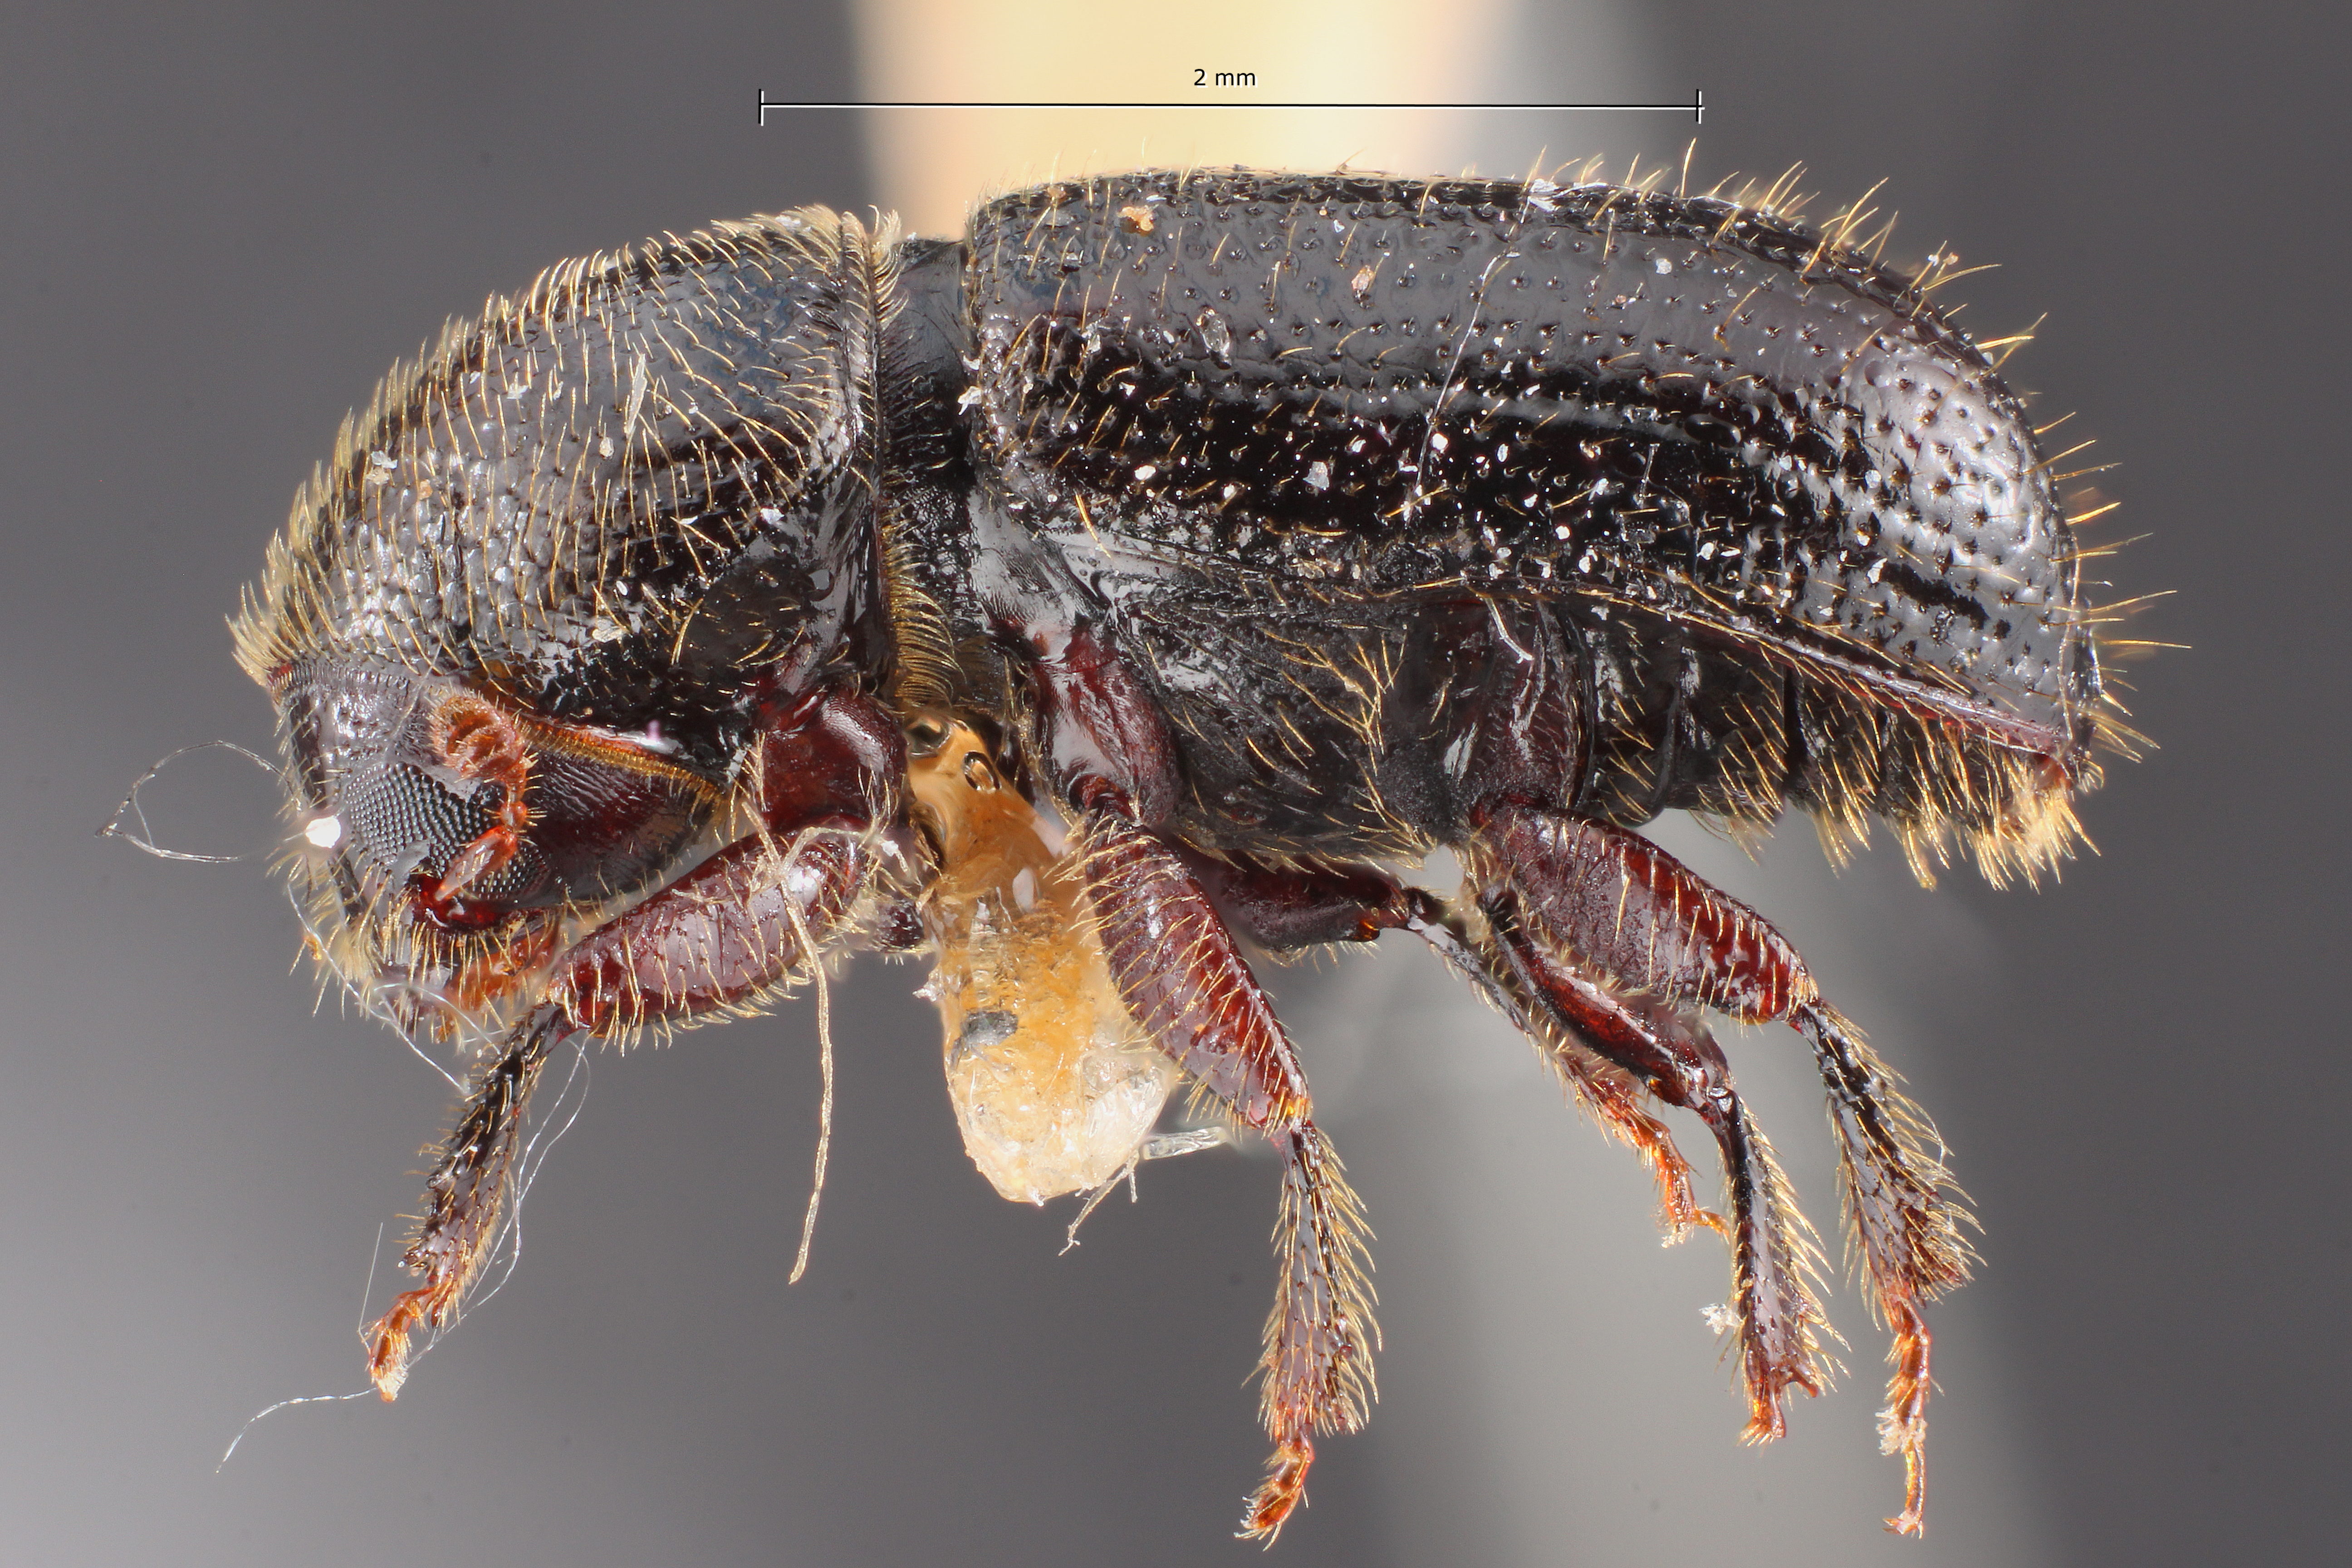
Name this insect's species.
Conophthorus lambertianae
